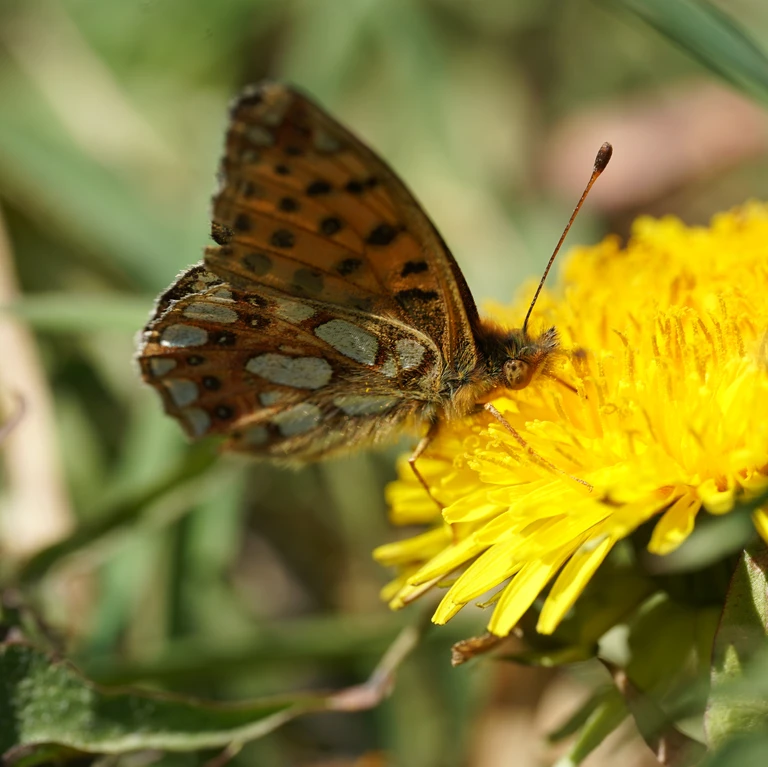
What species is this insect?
Issoria lathonia
